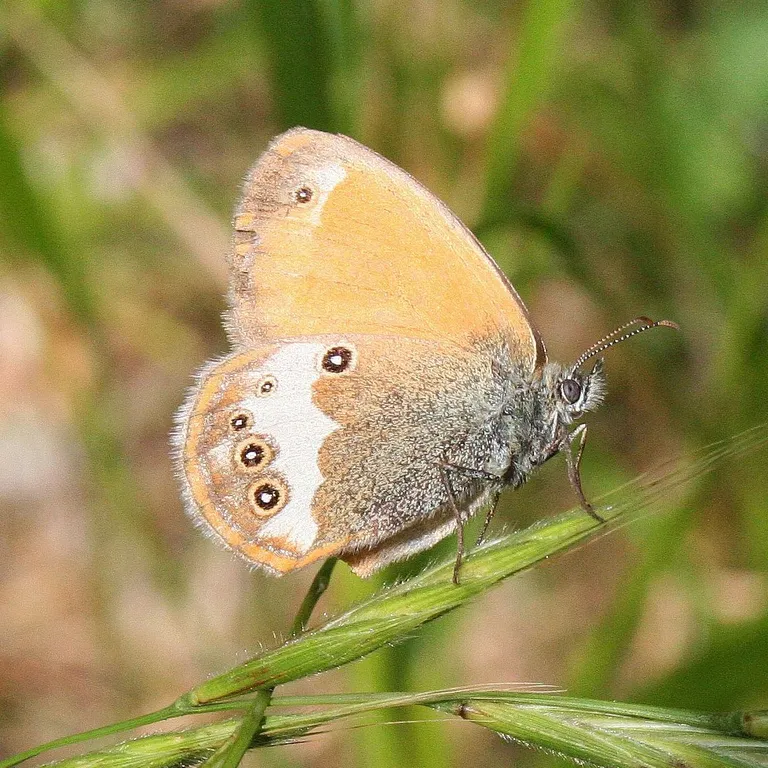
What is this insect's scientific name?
Coenonympha arcania
